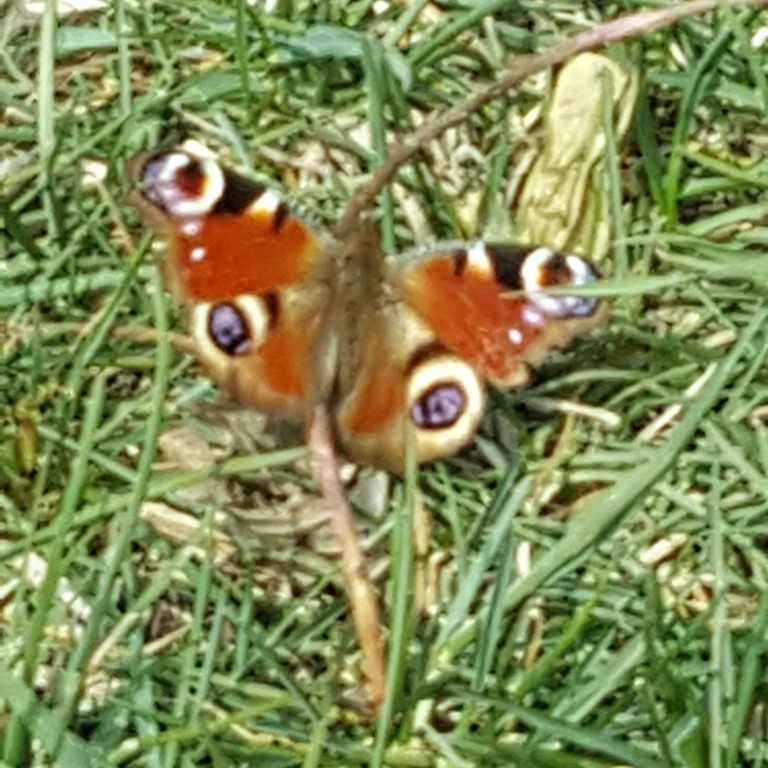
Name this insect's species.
Aglais io
